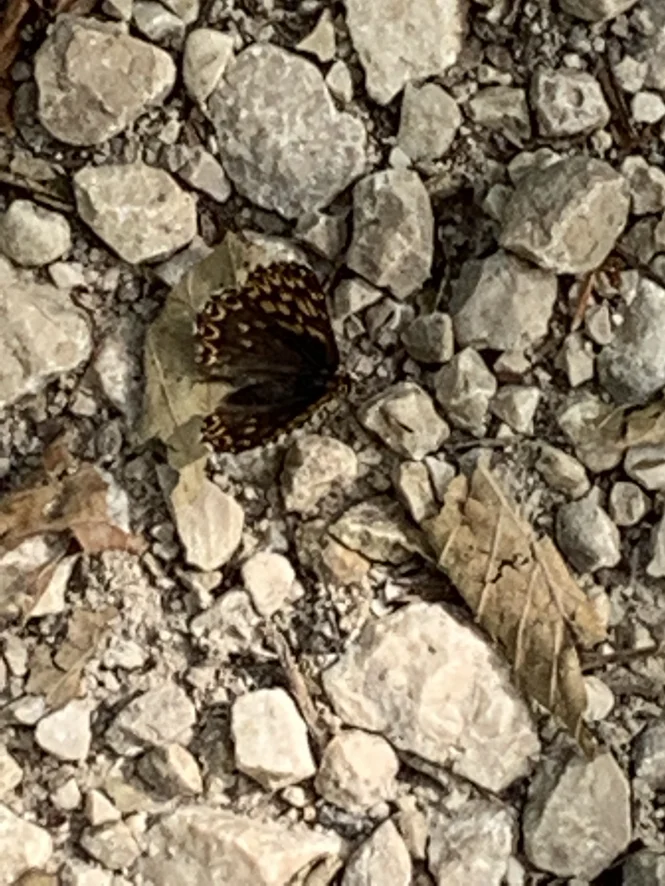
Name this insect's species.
Hamearis lucina
